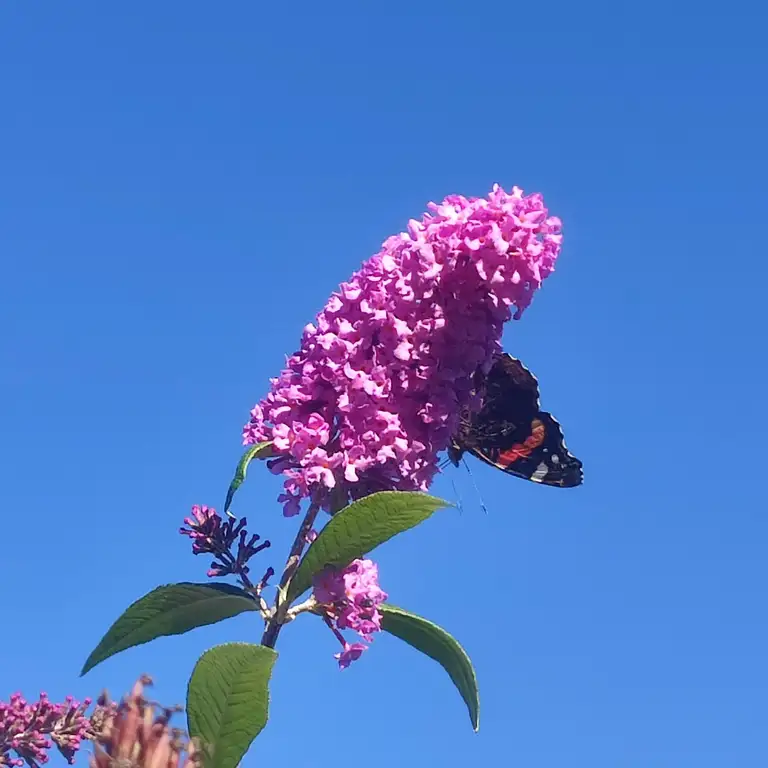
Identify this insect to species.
Vanessa atalanta
